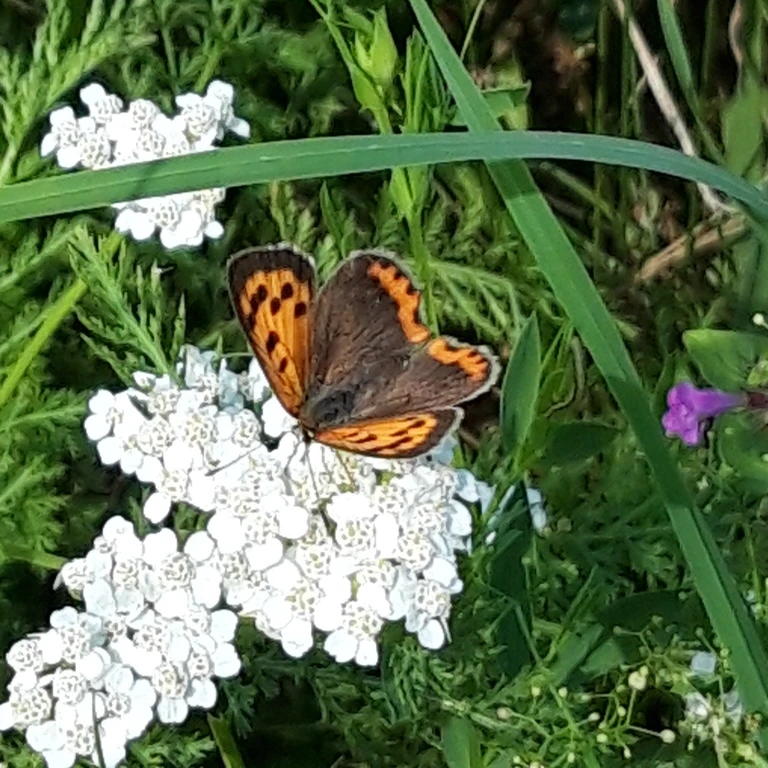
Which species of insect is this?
Lycaena phlaeas
